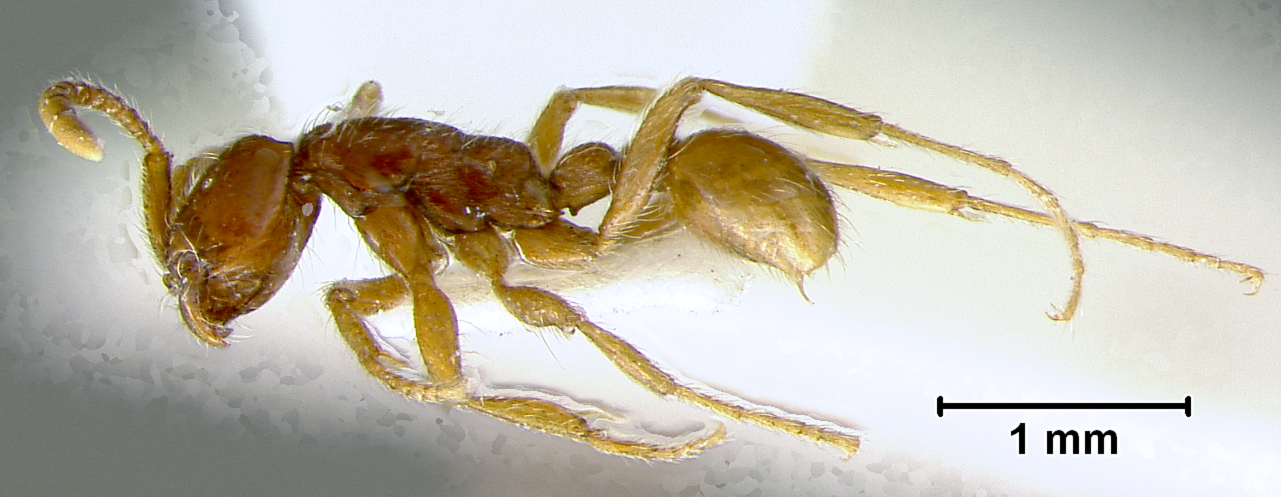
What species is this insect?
Eciton opacithorax
